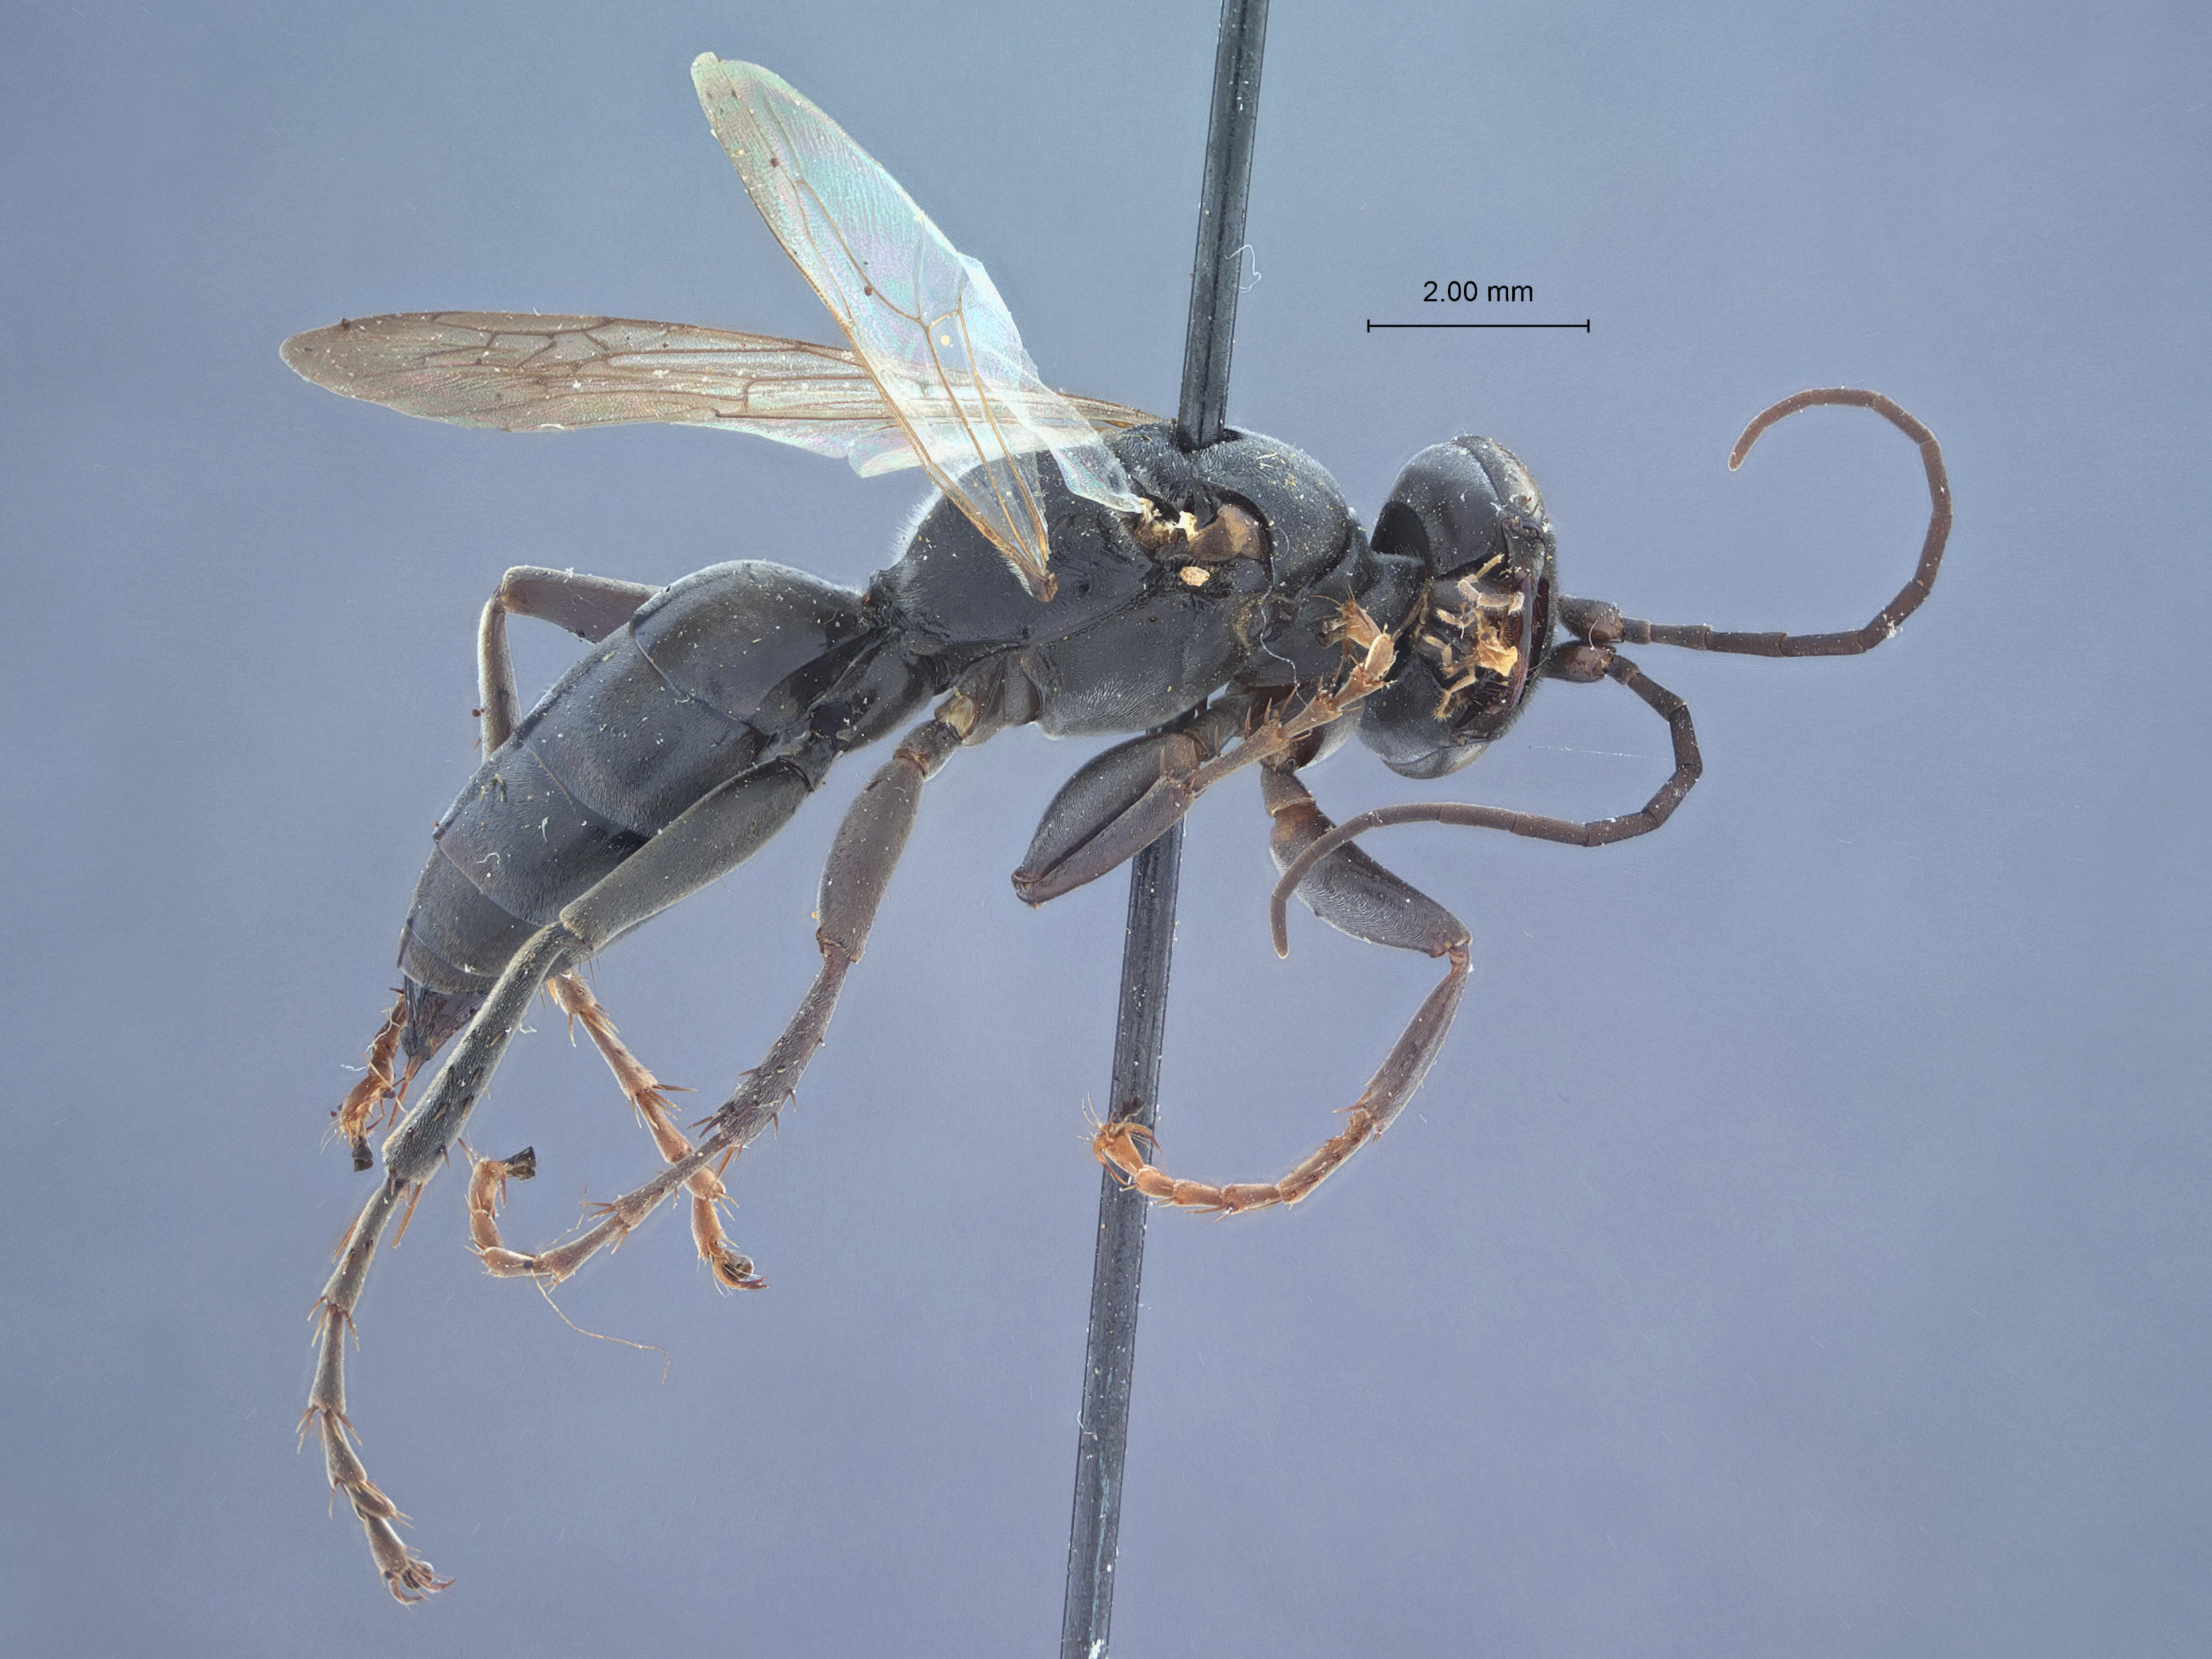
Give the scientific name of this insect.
Larropsis filicornis
